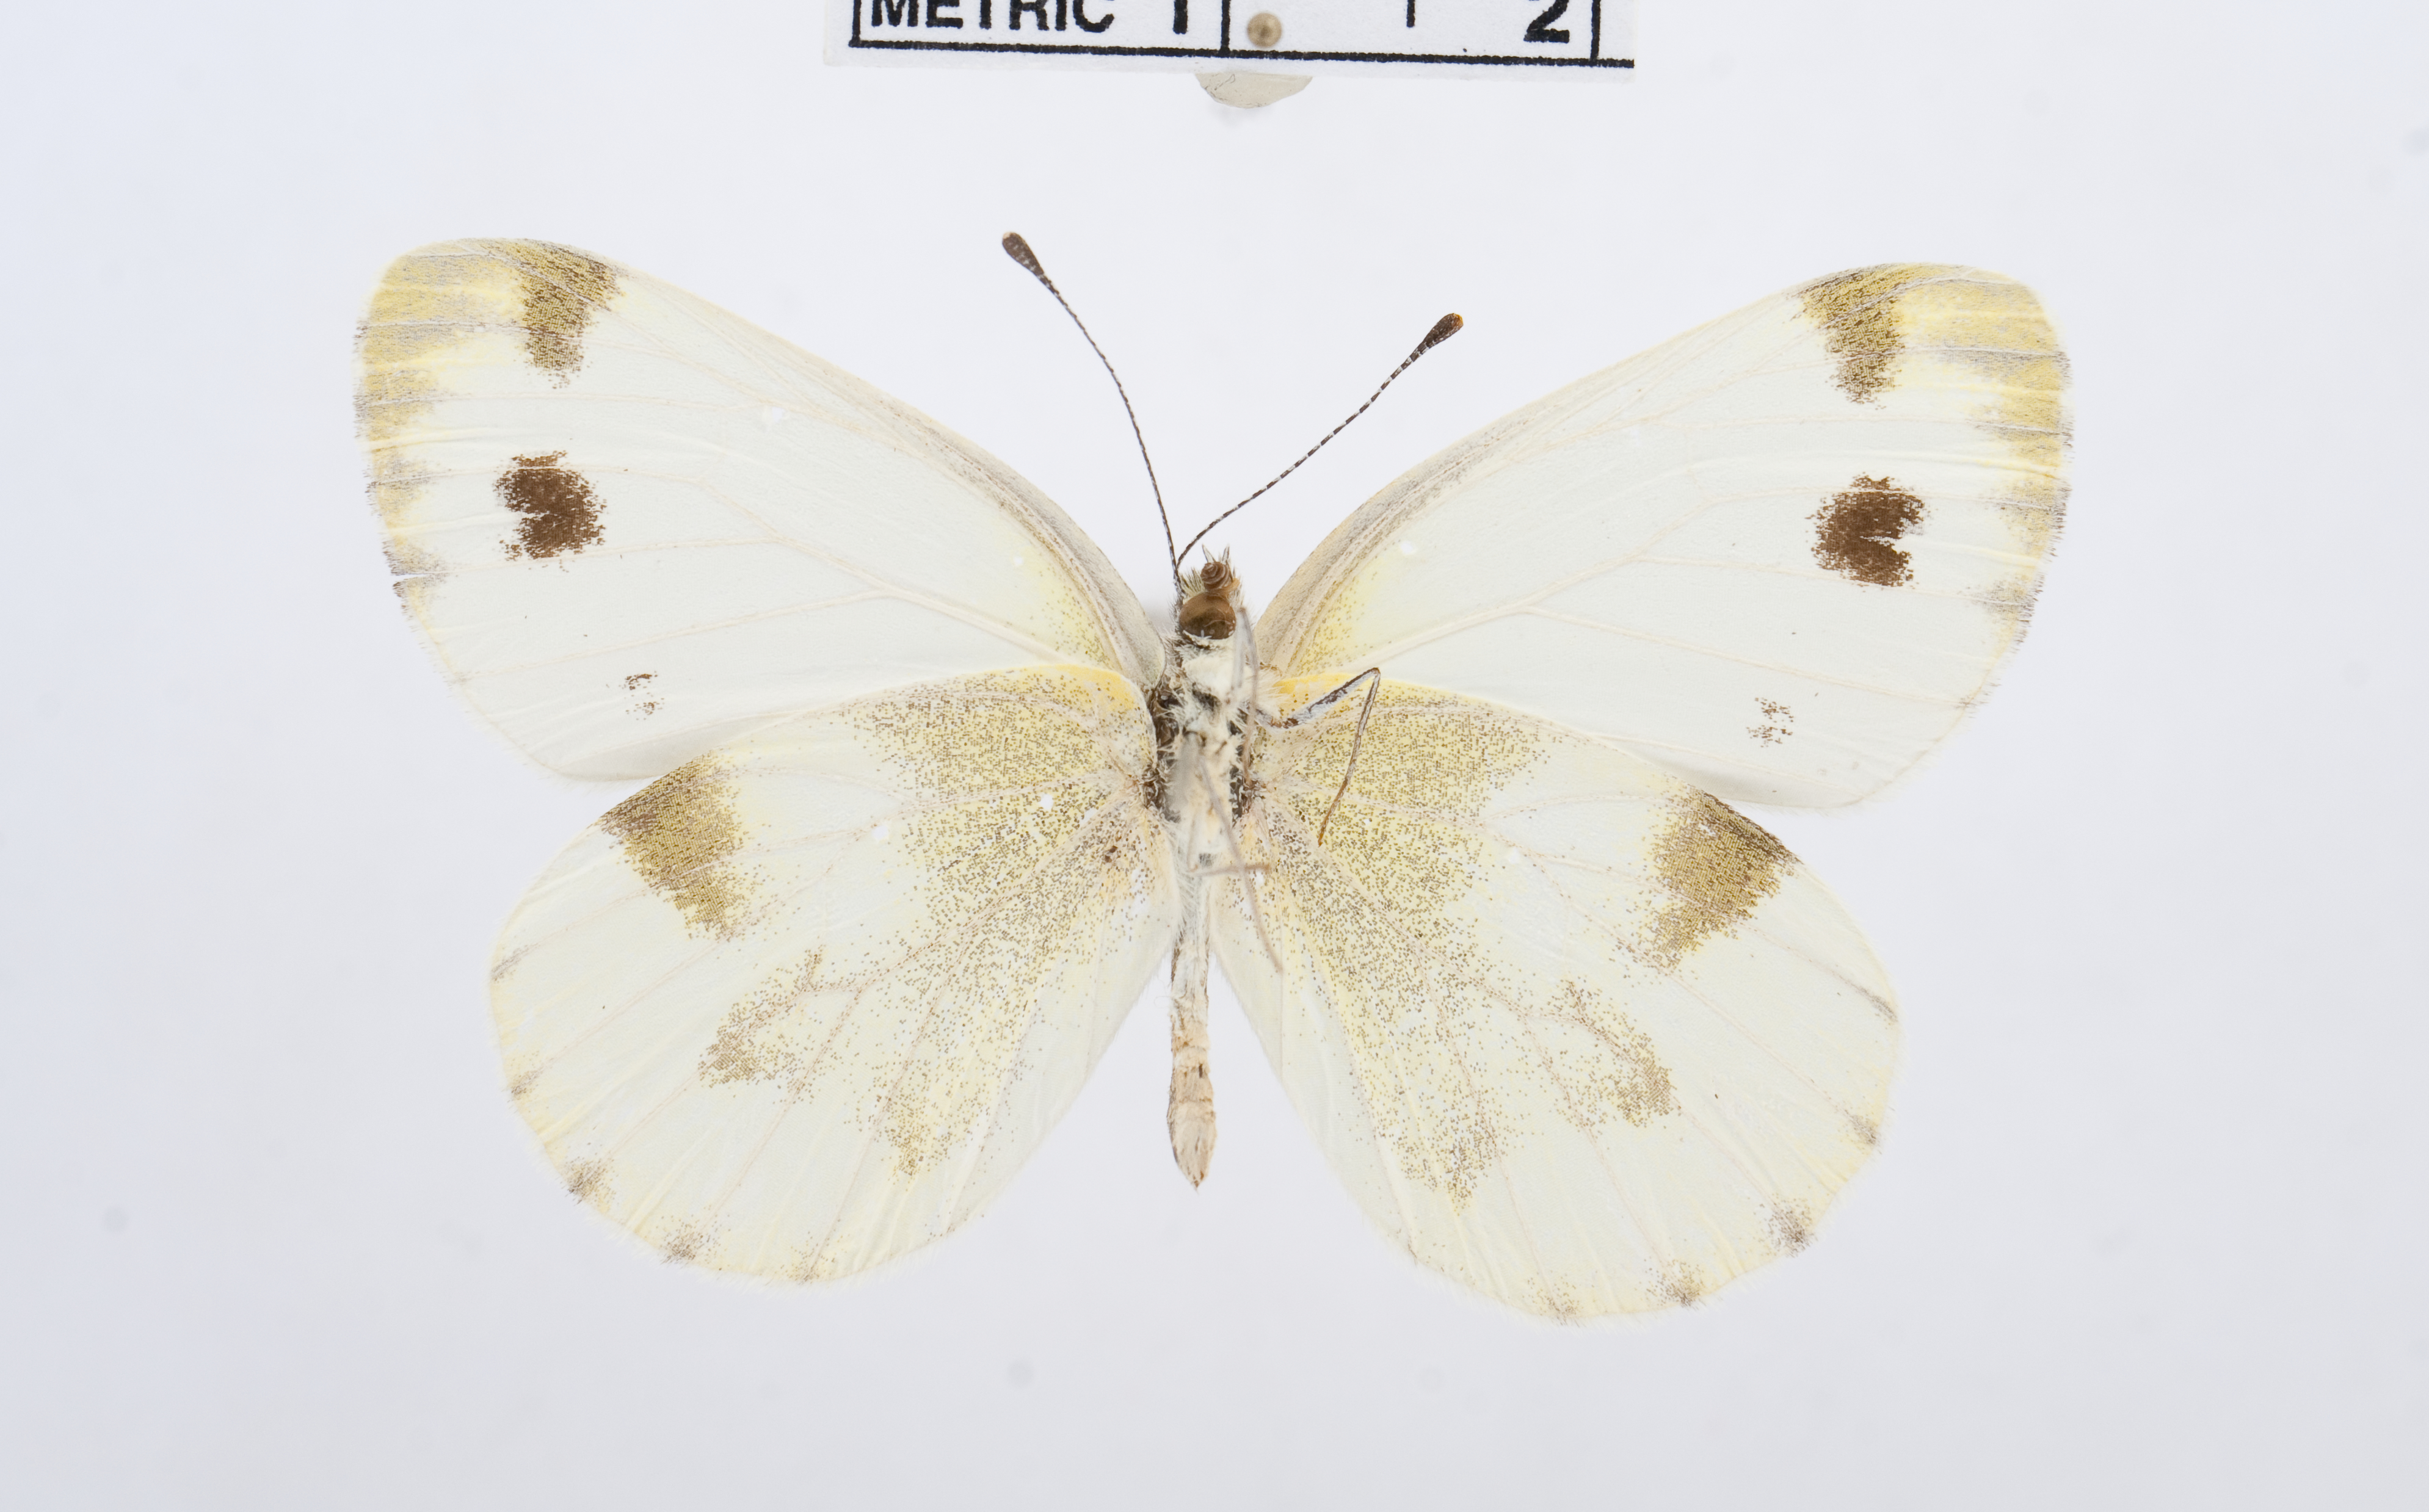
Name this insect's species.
Pieris krueperi
